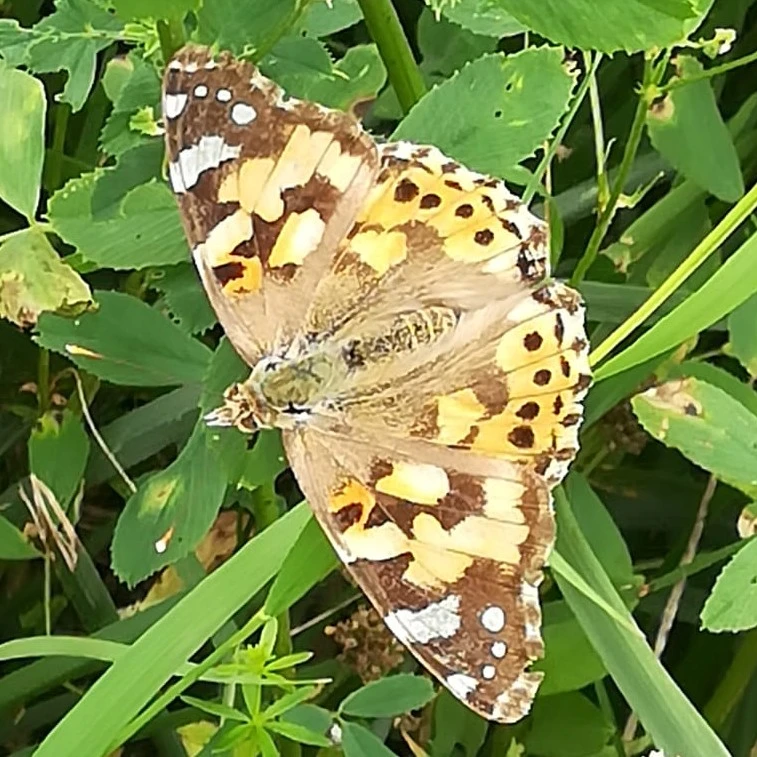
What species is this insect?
Vanessa cardui
